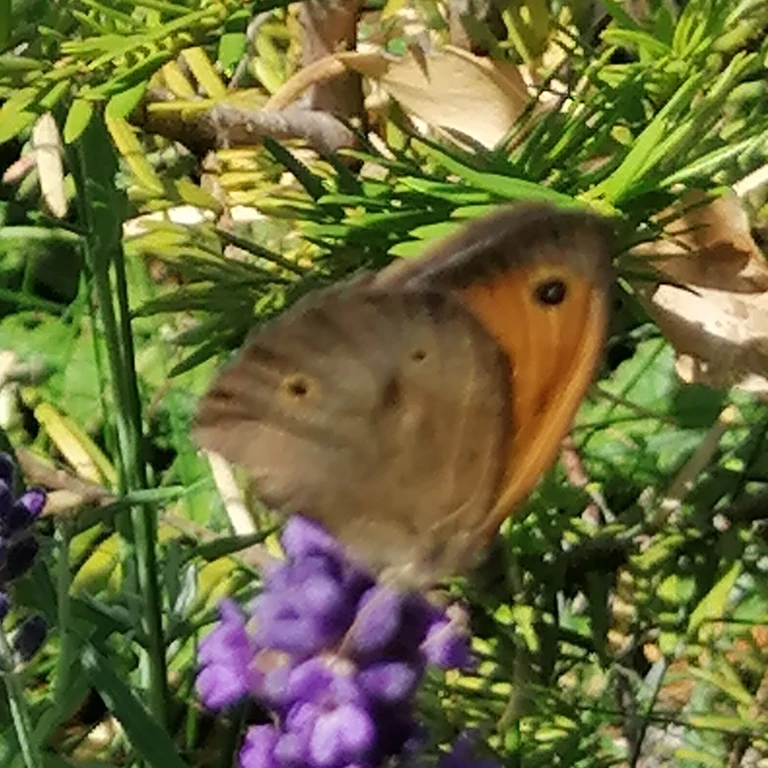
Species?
Maniola jurtina
